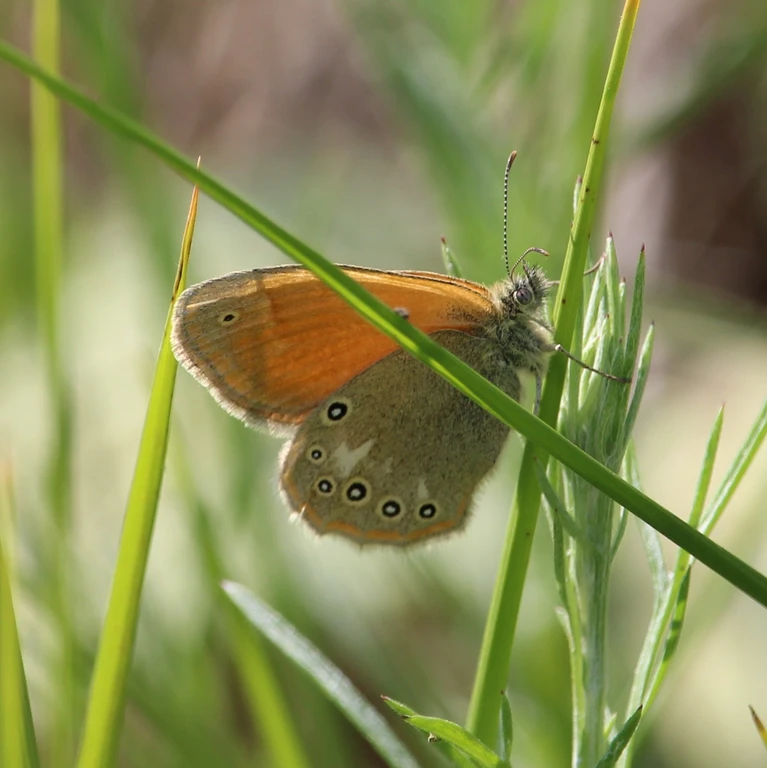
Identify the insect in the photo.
Coenonympha glycerion (also Coenonympha iphis)
